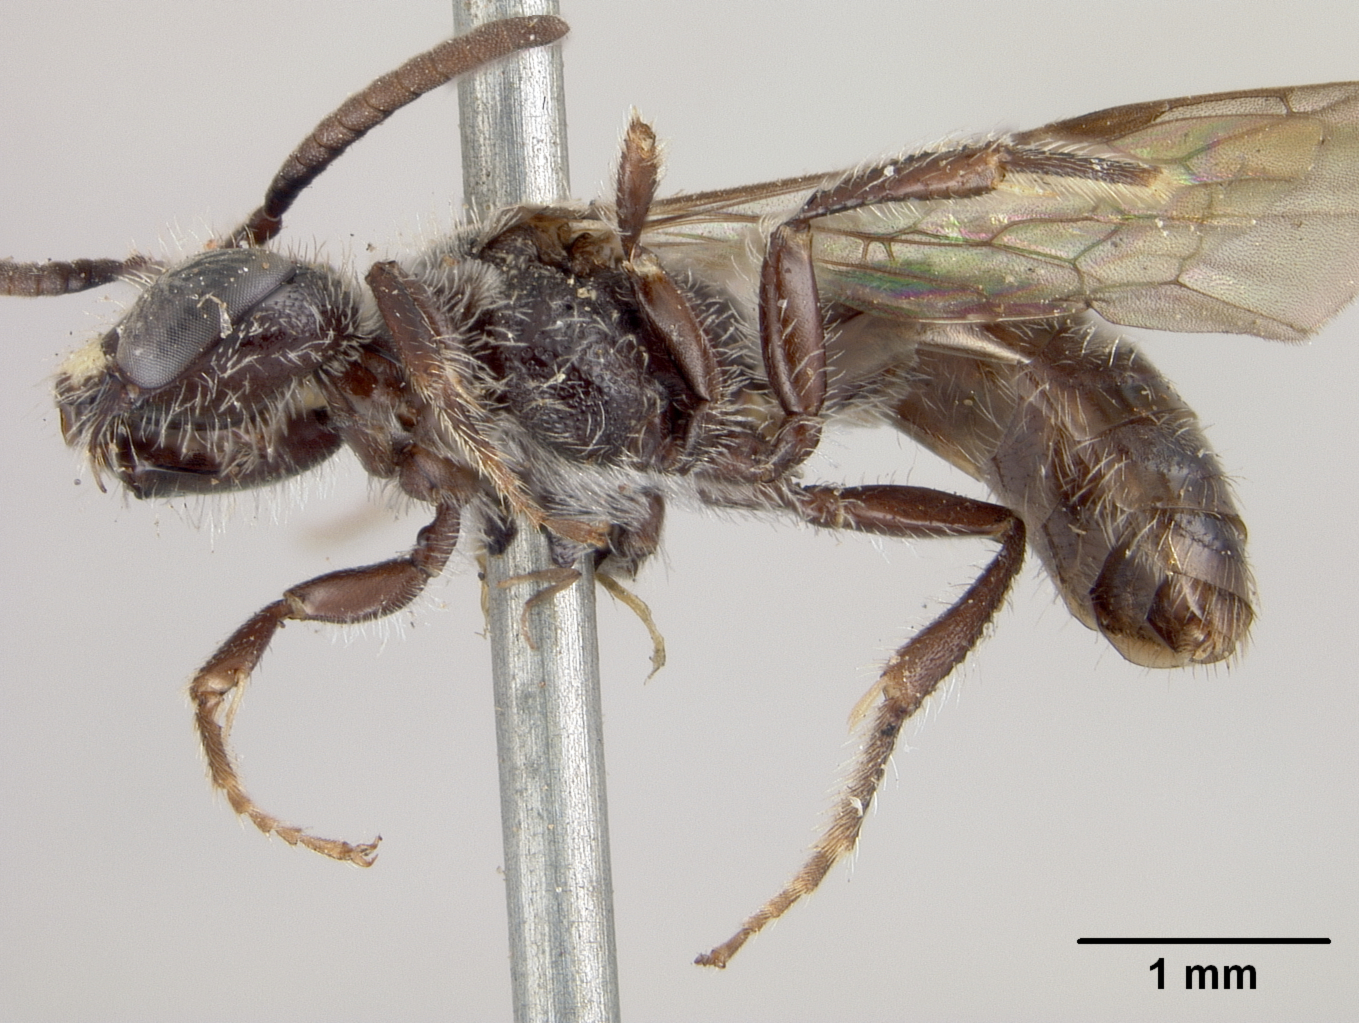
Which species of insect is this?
Calliopsis bakeri
